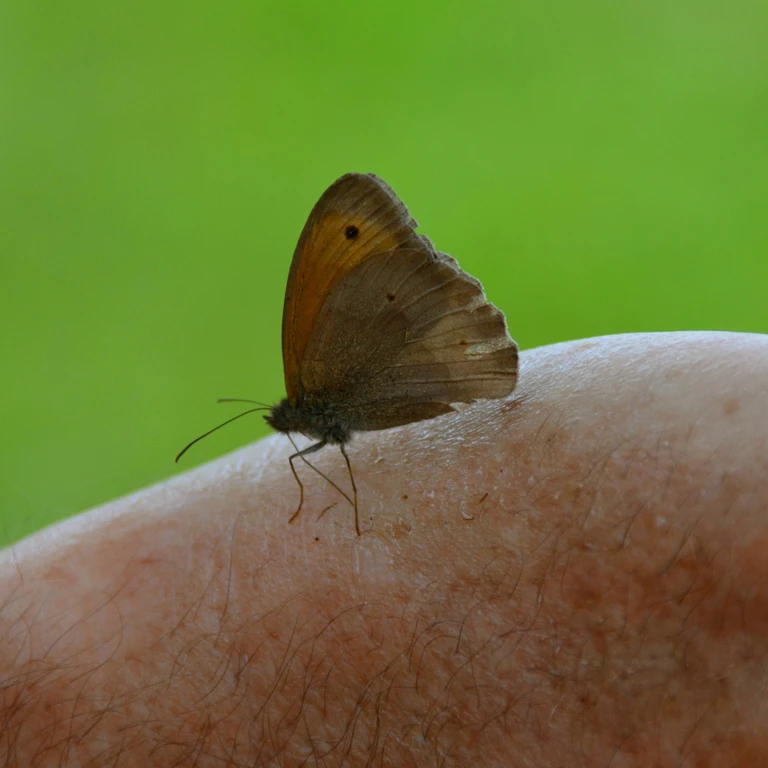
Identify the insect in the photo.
Maniola jurtina
